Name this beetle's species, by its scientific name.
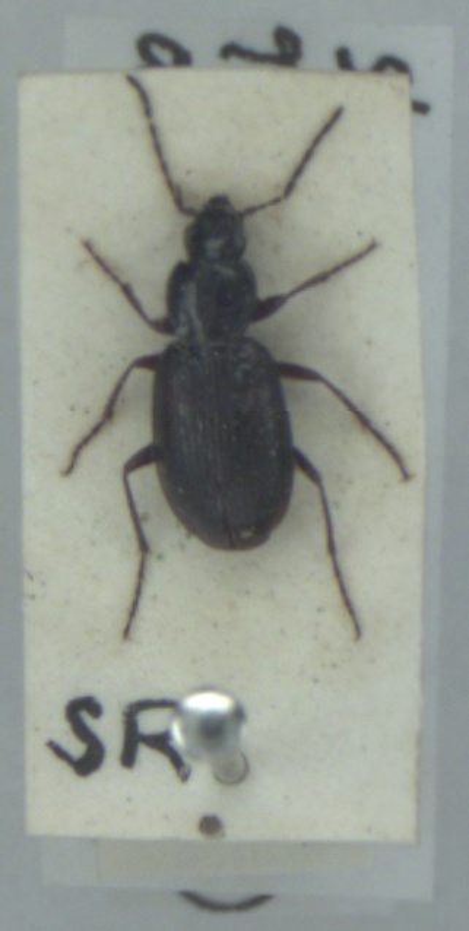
Agonum fuliginosum
